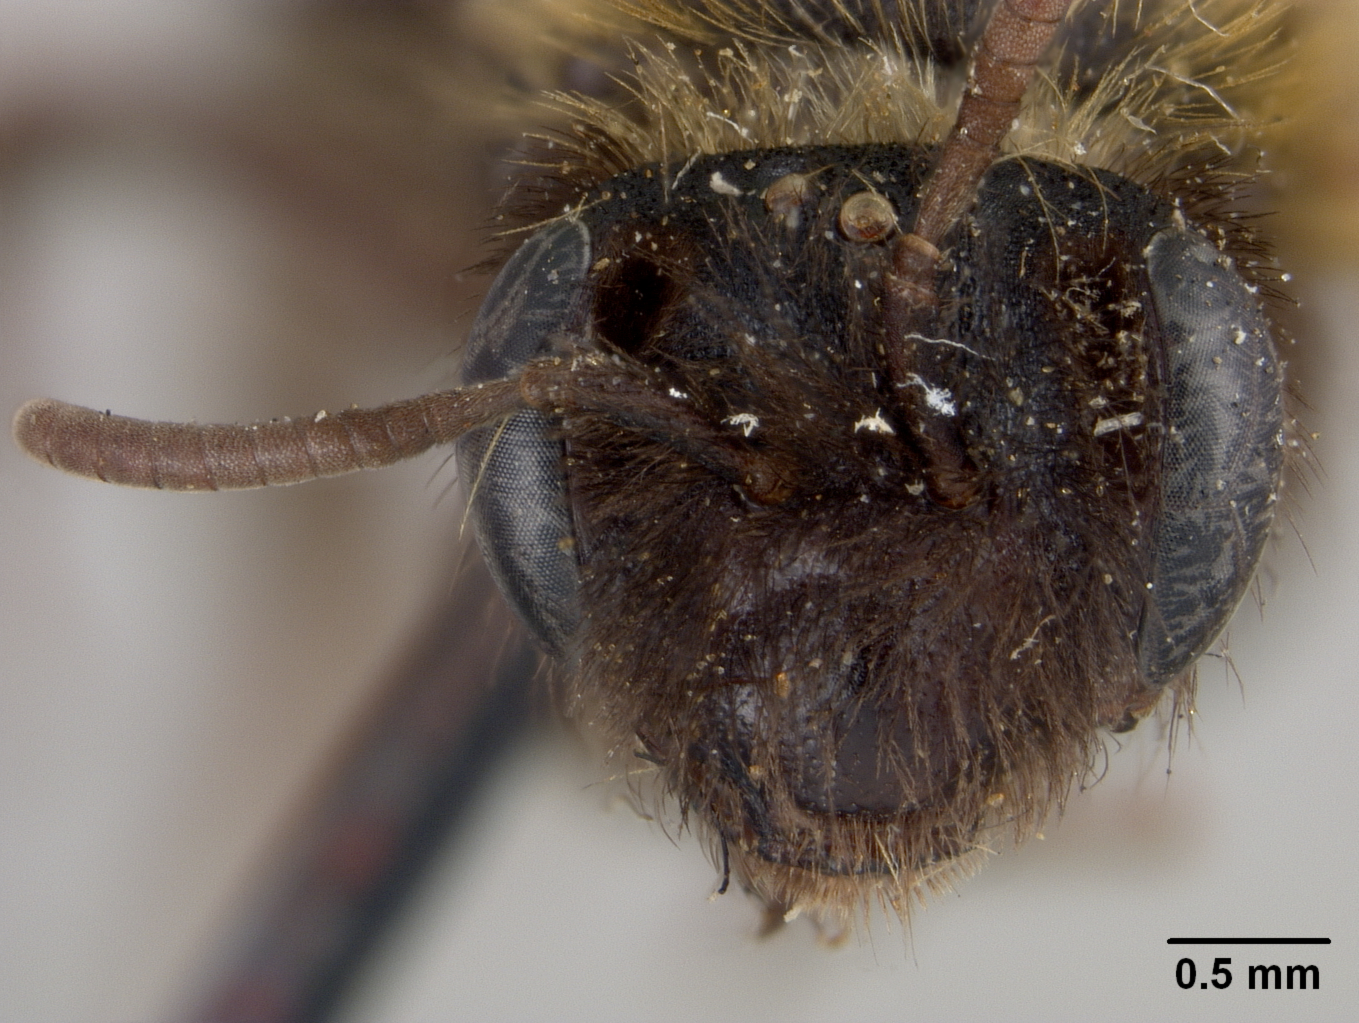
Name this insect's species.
Andrena fulvinigra
